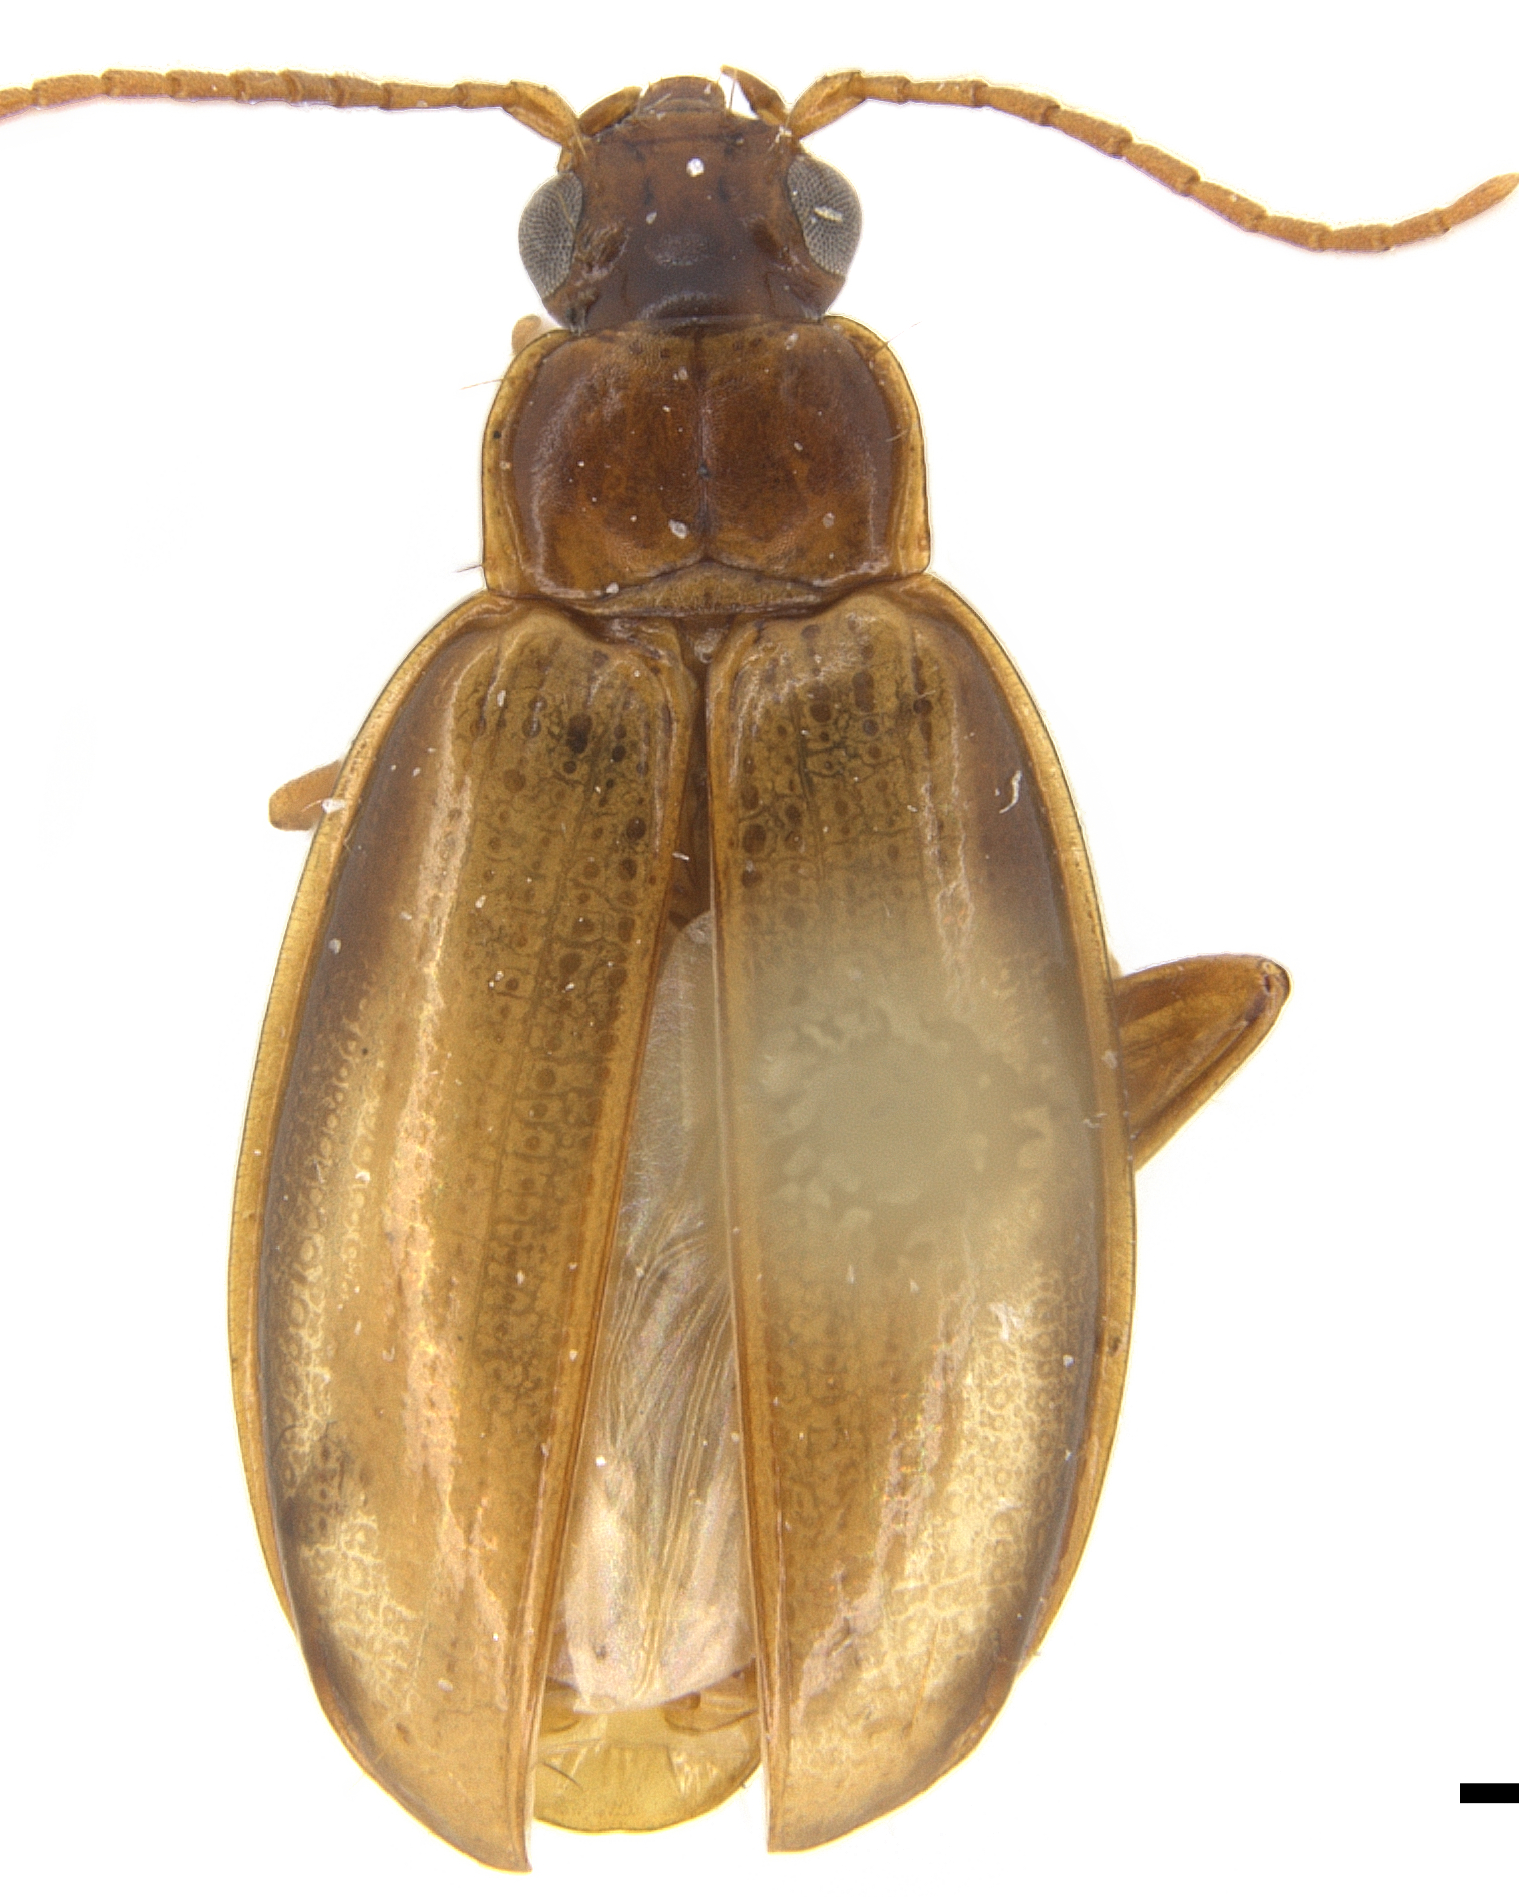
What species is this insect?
Aemalodera limbata (also Omalodera limbata)
